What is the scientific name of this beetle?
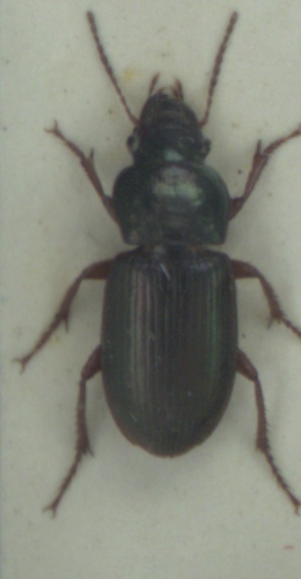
Harpalus affinis
